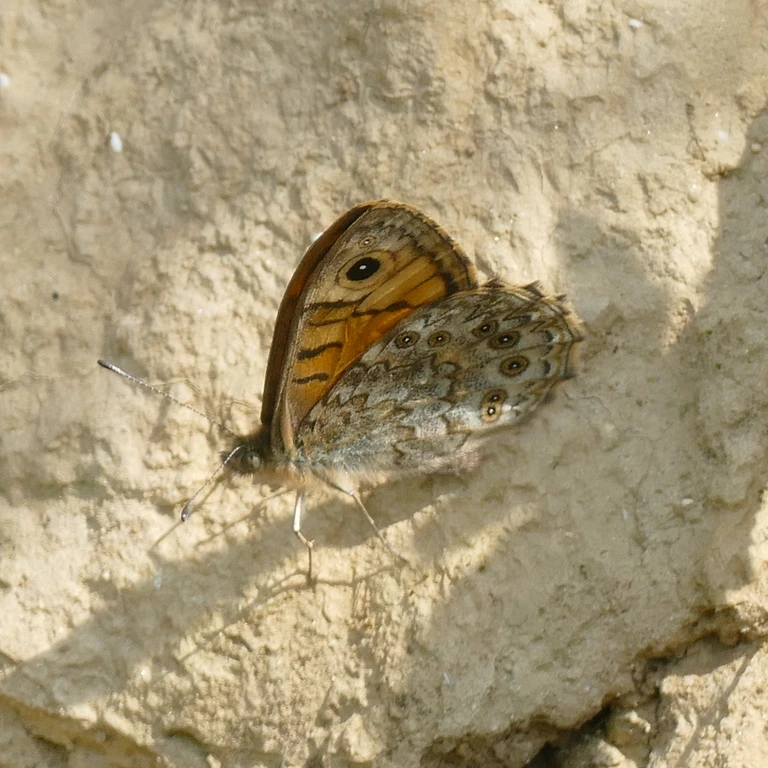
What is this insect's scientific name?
Lasiommata megera (also Pararge megera)
